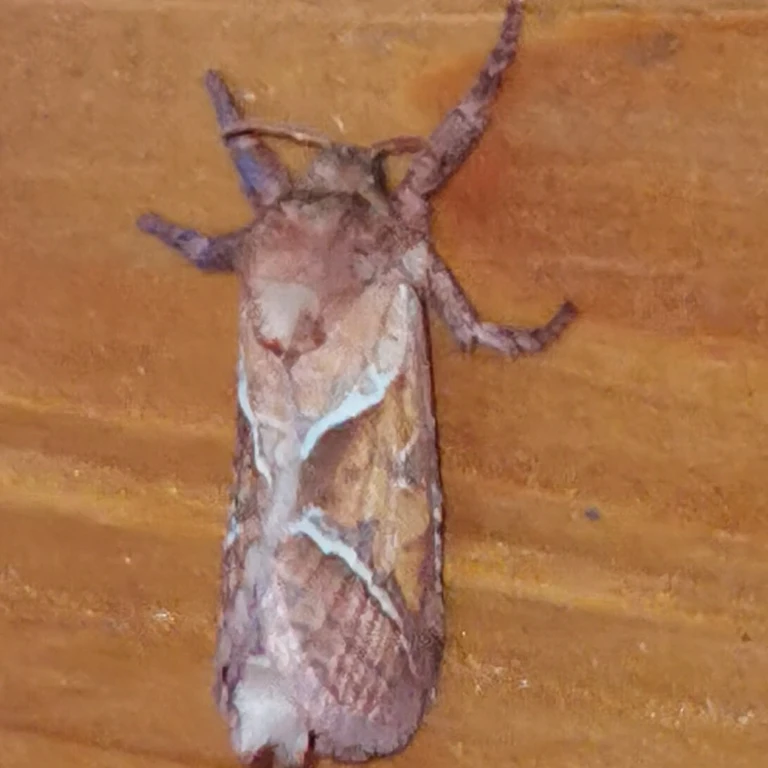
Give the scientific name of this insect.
Triodia sylvina
